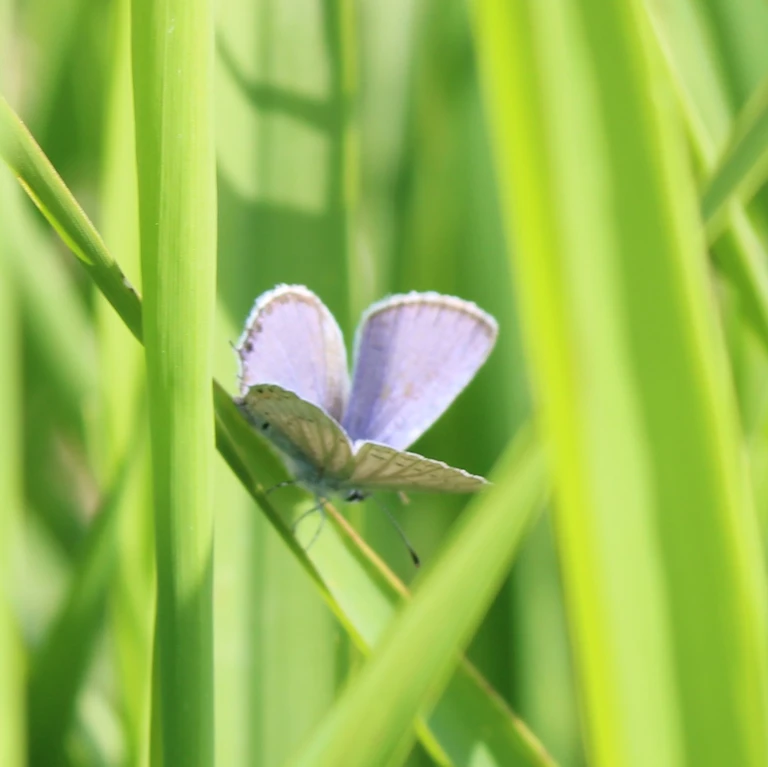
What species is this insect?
Cupido argiades (also Elkalyce argiades)
